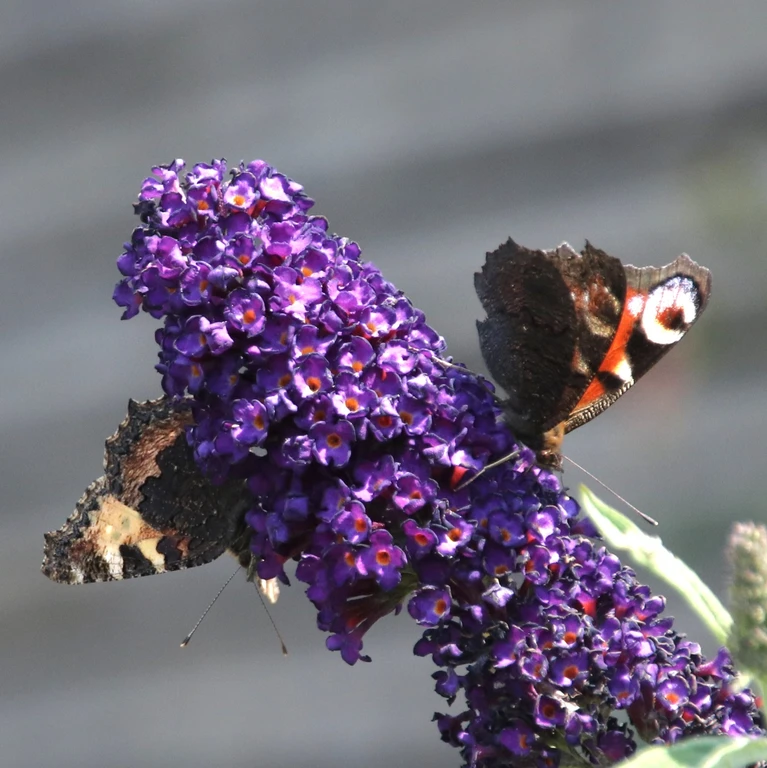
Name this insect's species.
Aglais io
